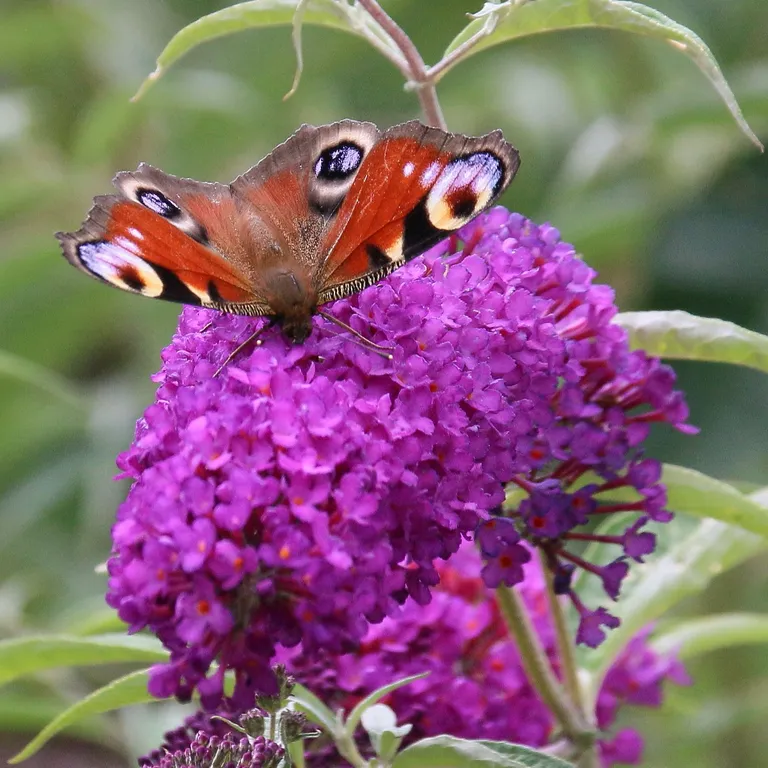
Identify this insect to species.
Aglais io
